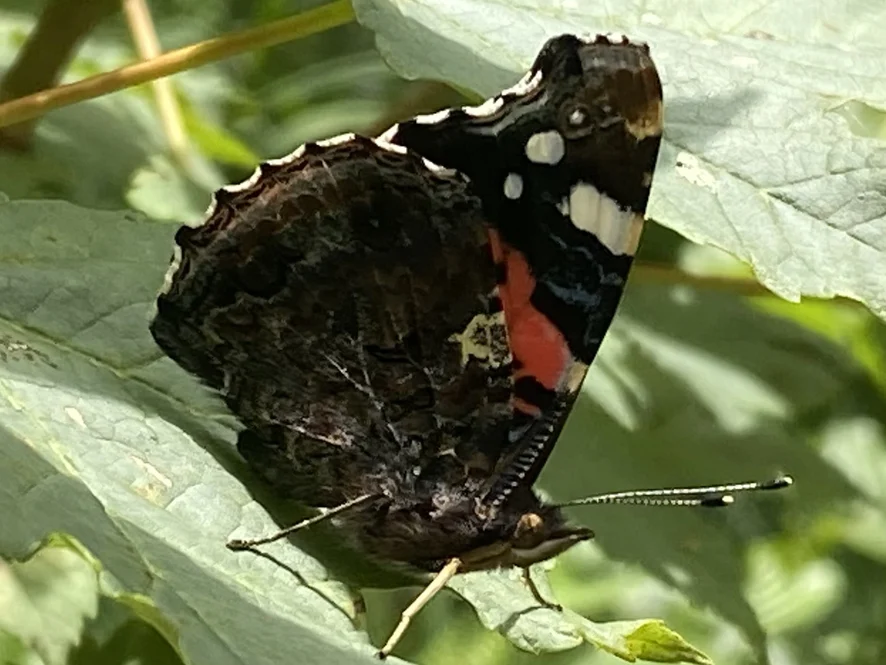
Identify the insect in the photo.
Vanessa atalanta
